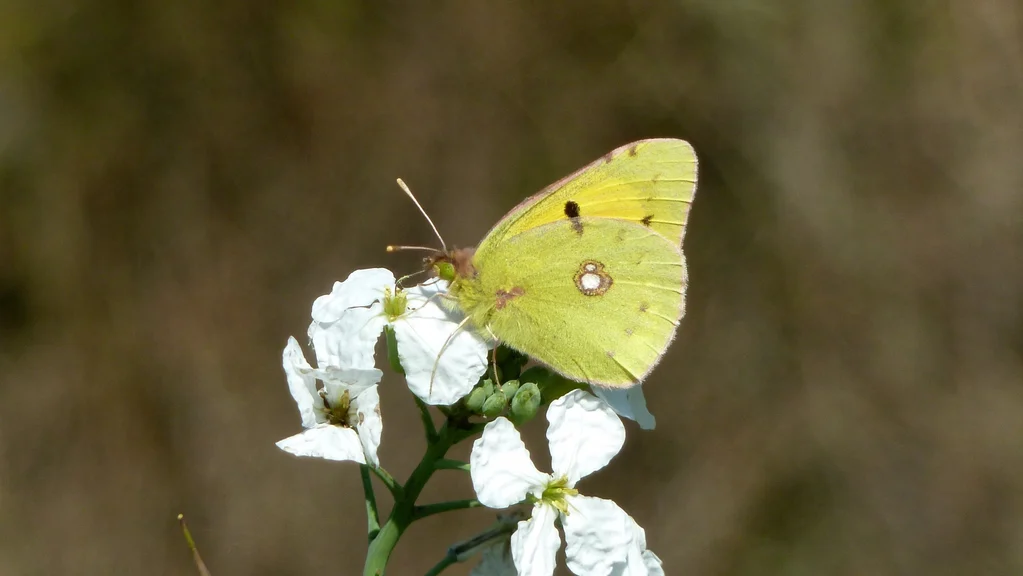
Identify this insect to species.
Colias croceus
